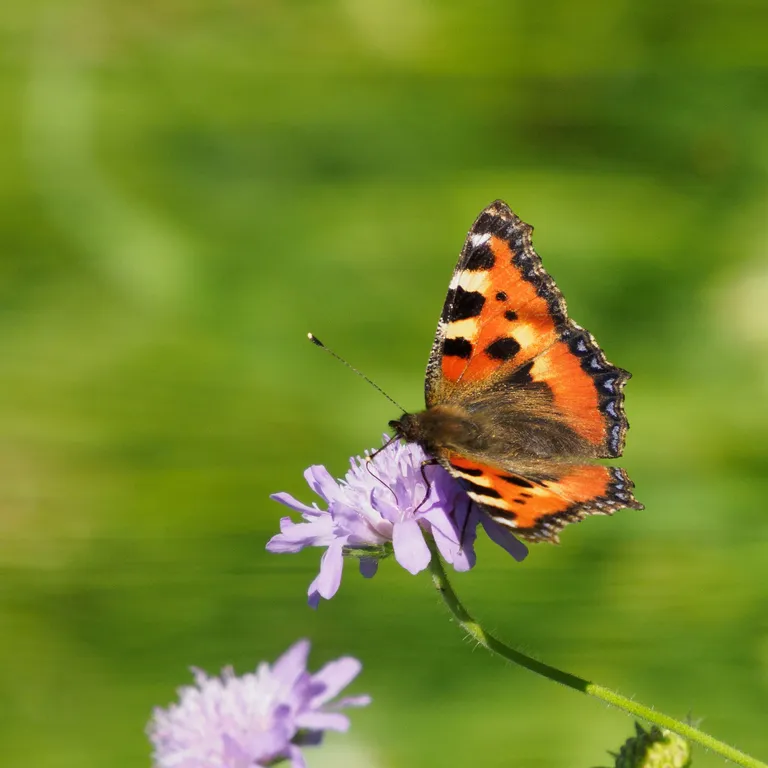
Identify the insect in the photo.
Aglais urticae
